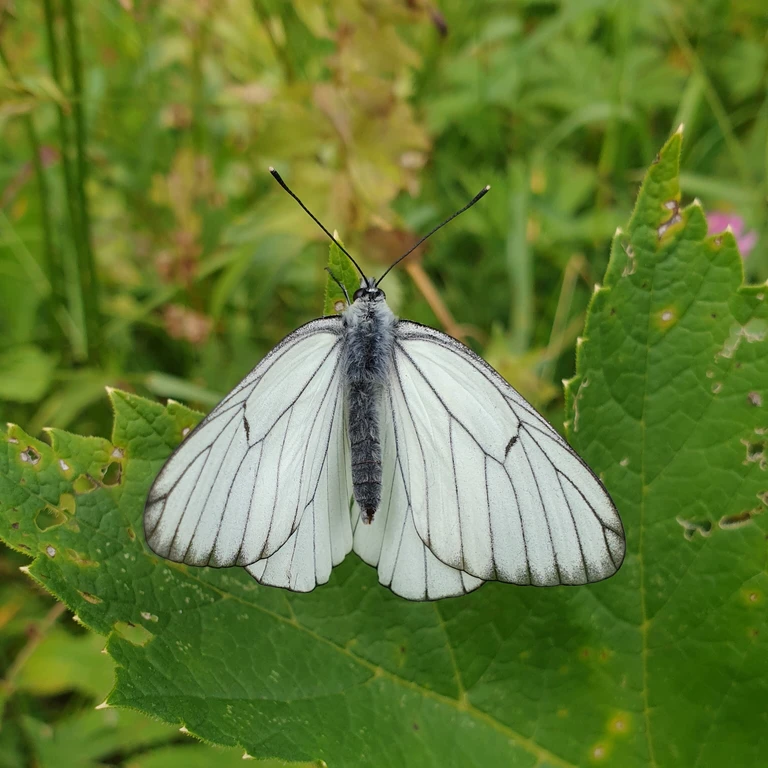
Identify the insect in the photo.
Aporia crataegi
